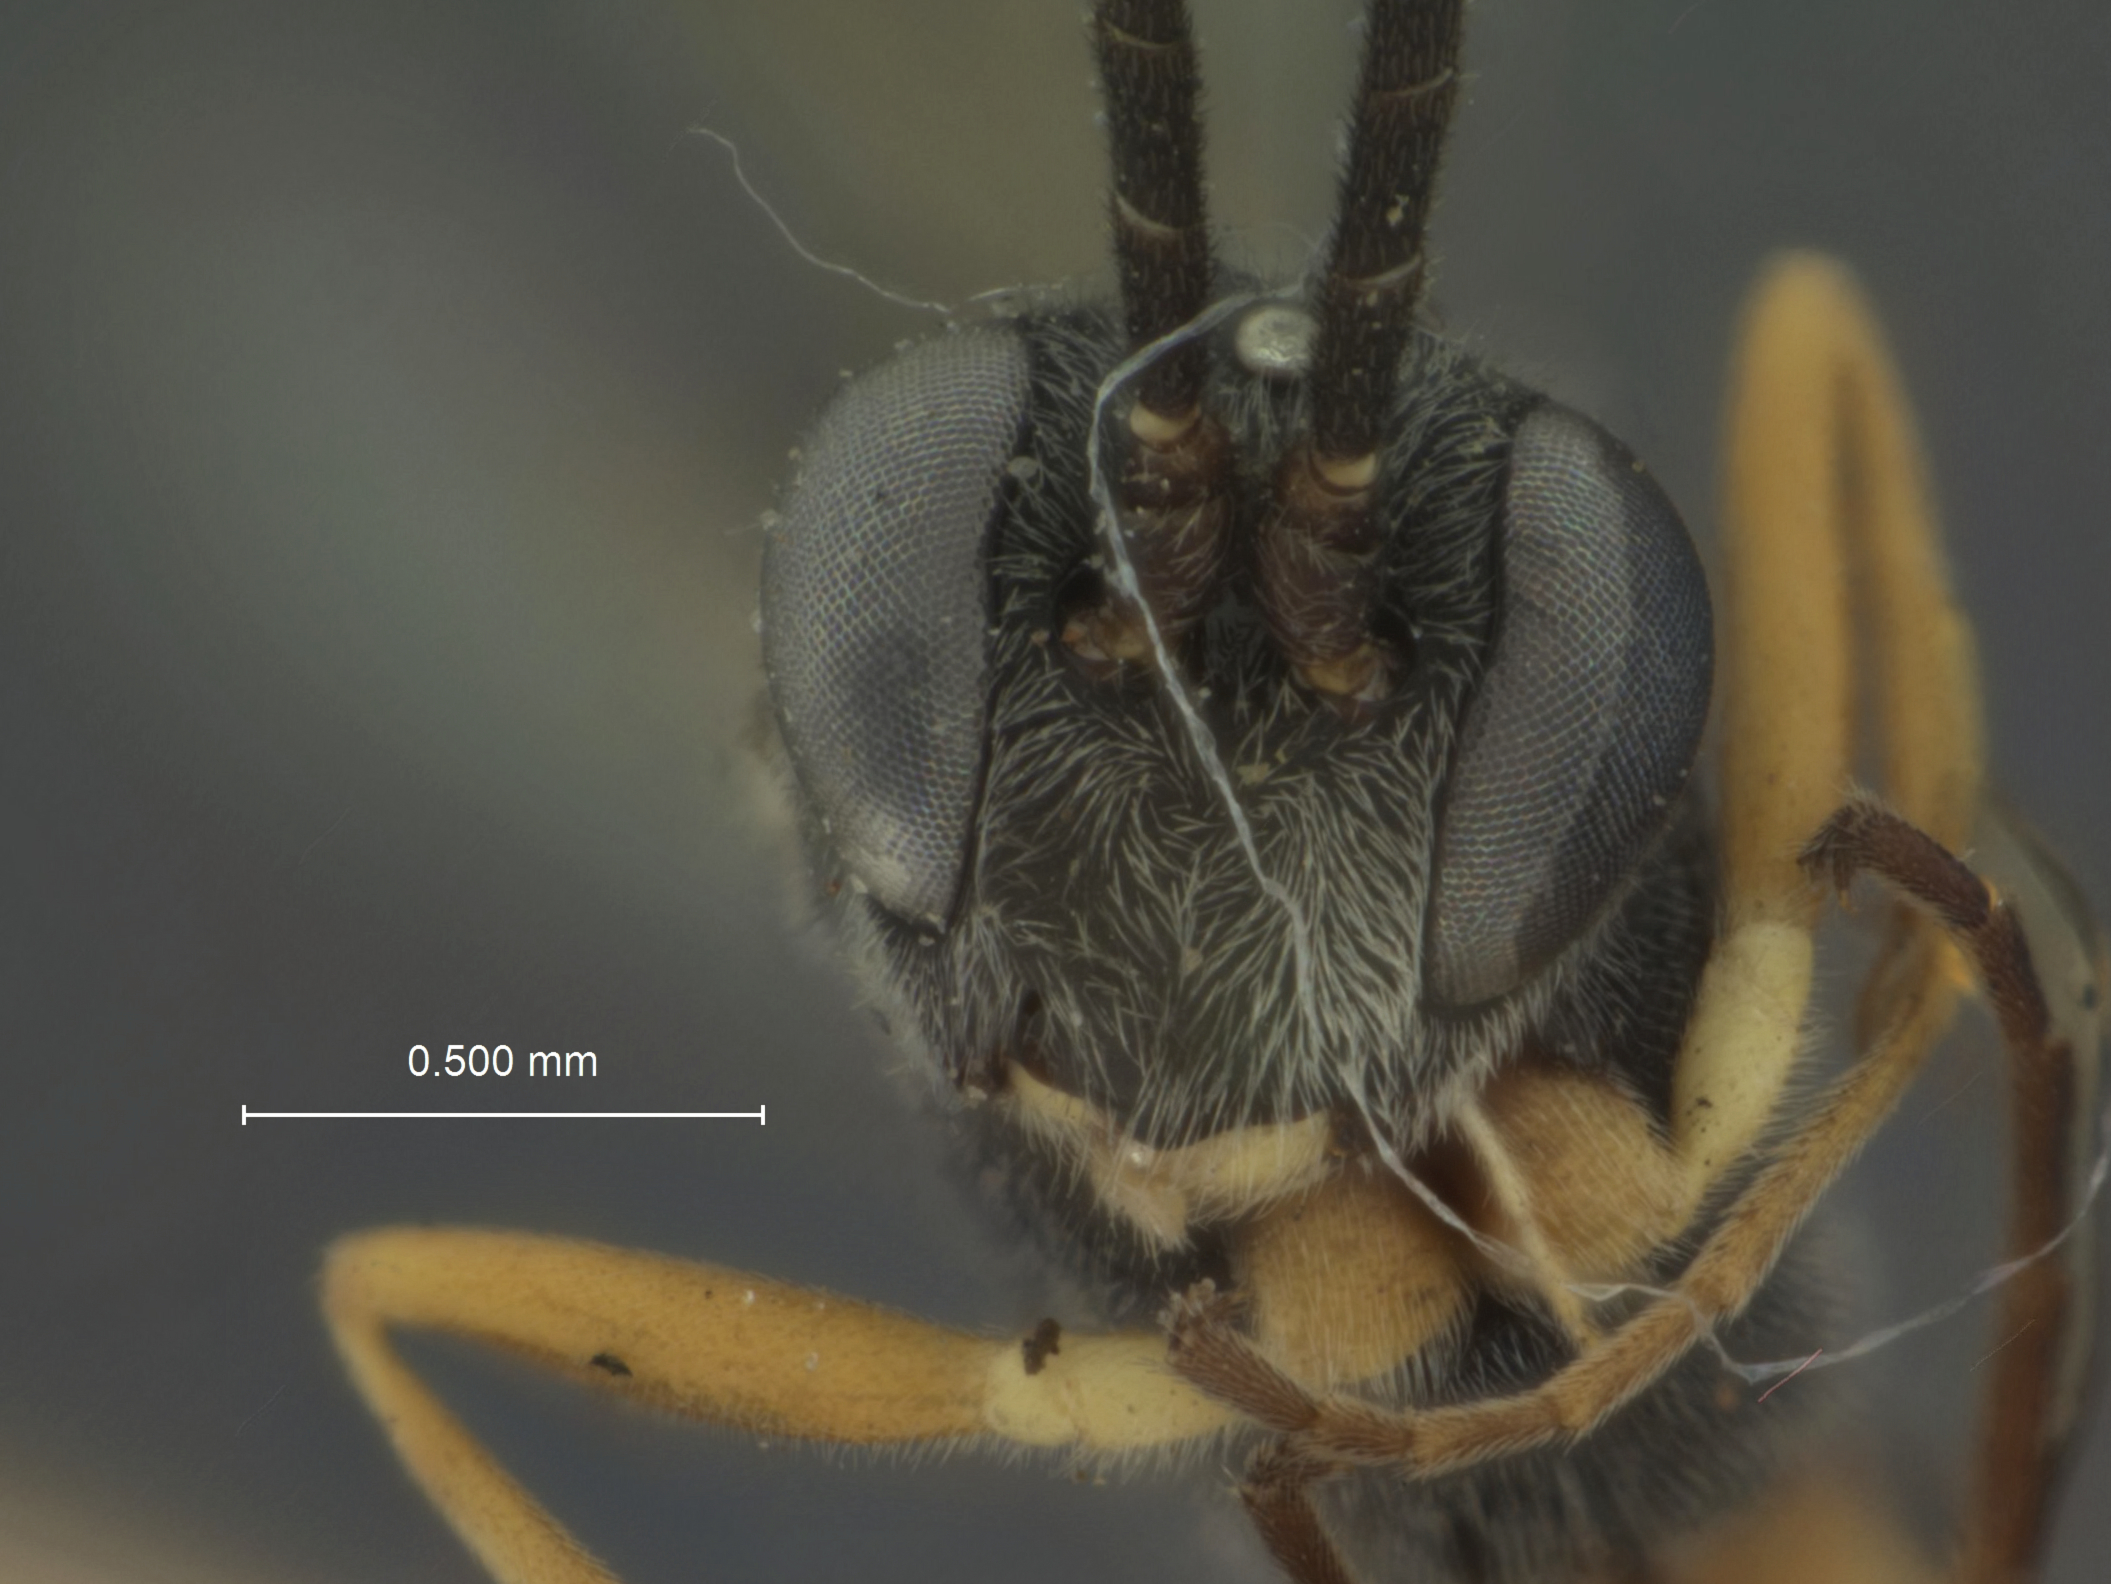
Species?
Limneria flavicincta
